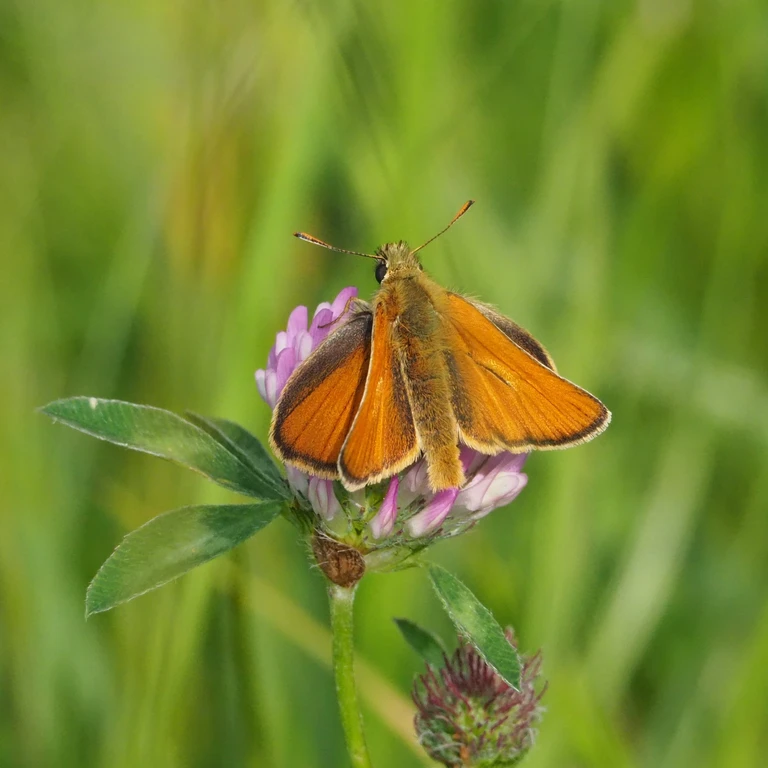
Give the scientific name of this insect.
Thymelicus sylvestris
